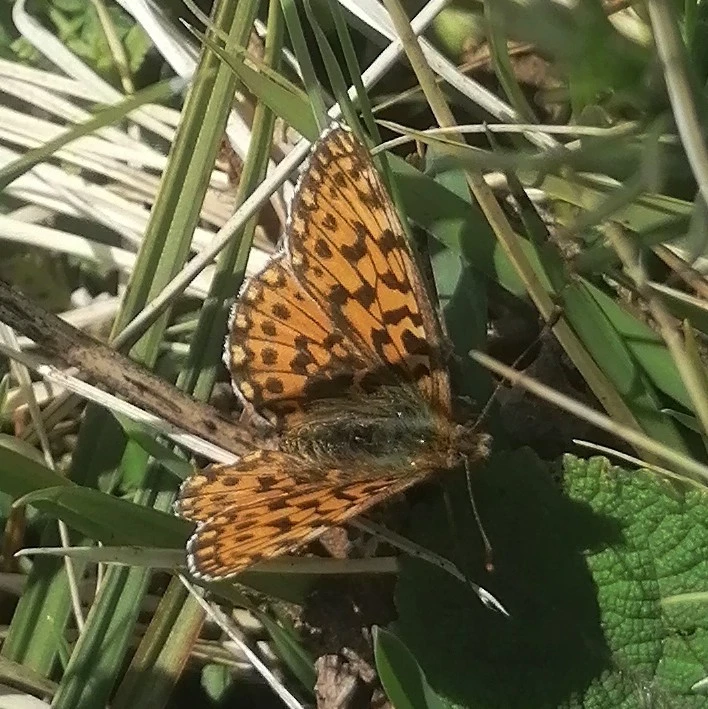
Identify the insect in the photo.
Boloria dia
